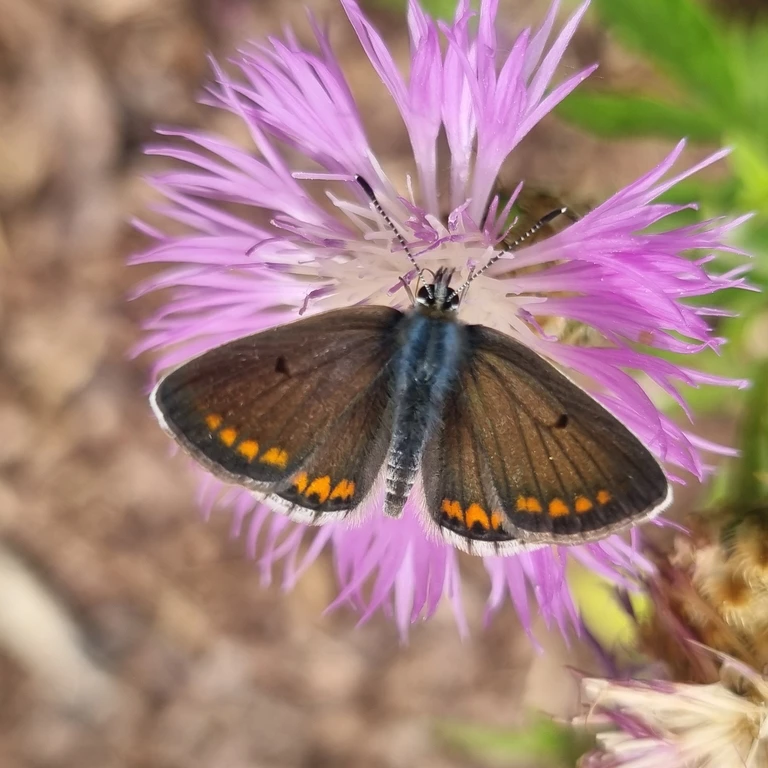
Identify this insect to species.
Aricia agestis/artaxerxes
